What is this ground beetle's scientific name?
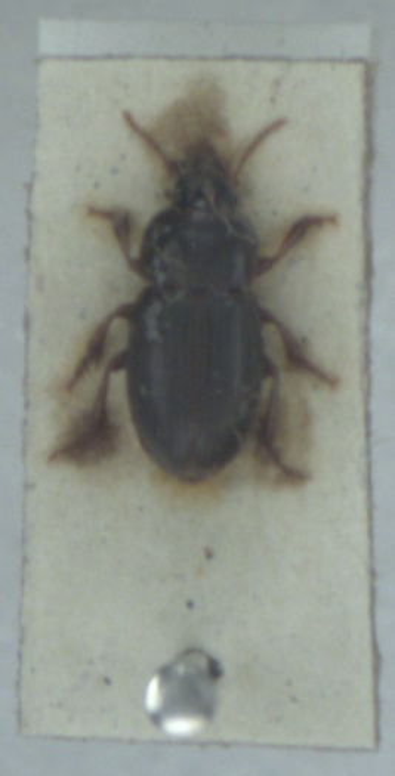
Harpalus pumilus
